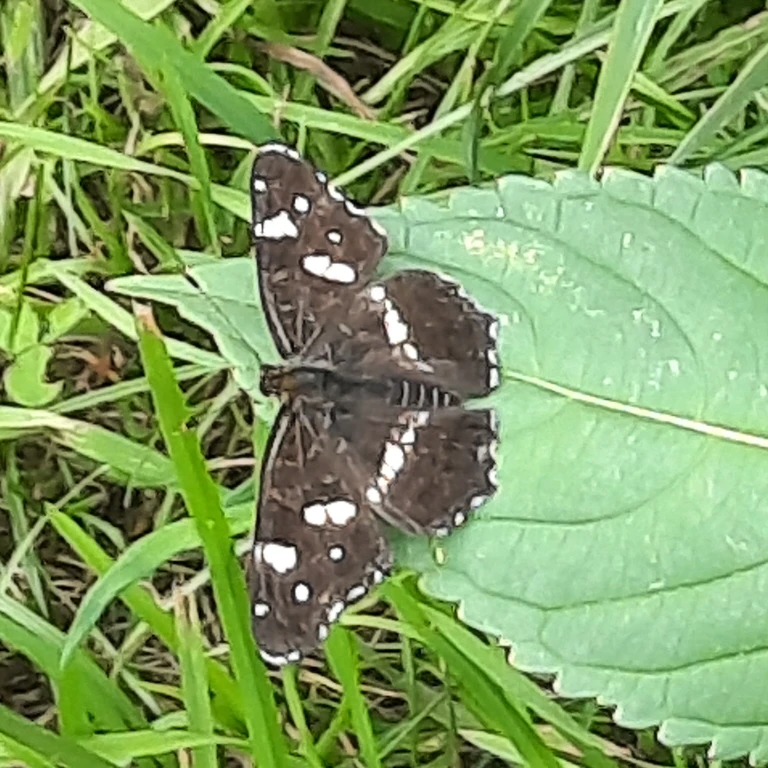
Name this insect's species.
Araschnia levana
